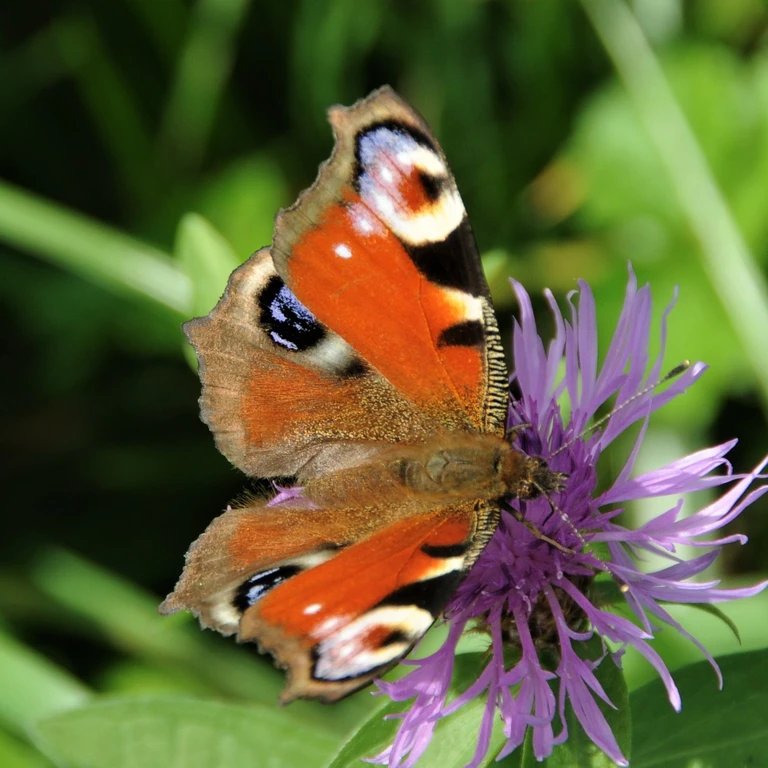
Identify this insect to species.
Aglais io
